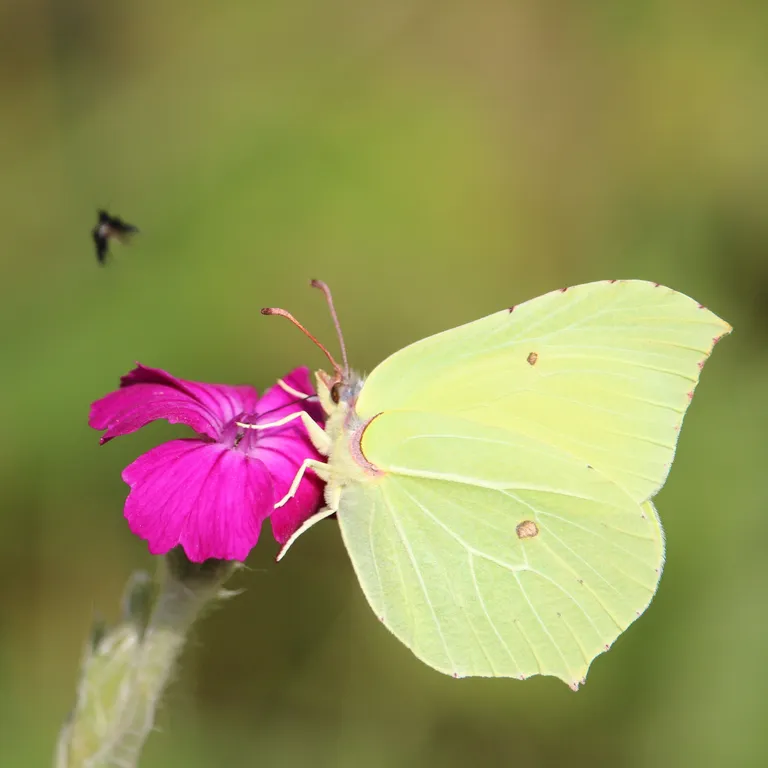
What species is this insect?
Gonepteryx rhamni
